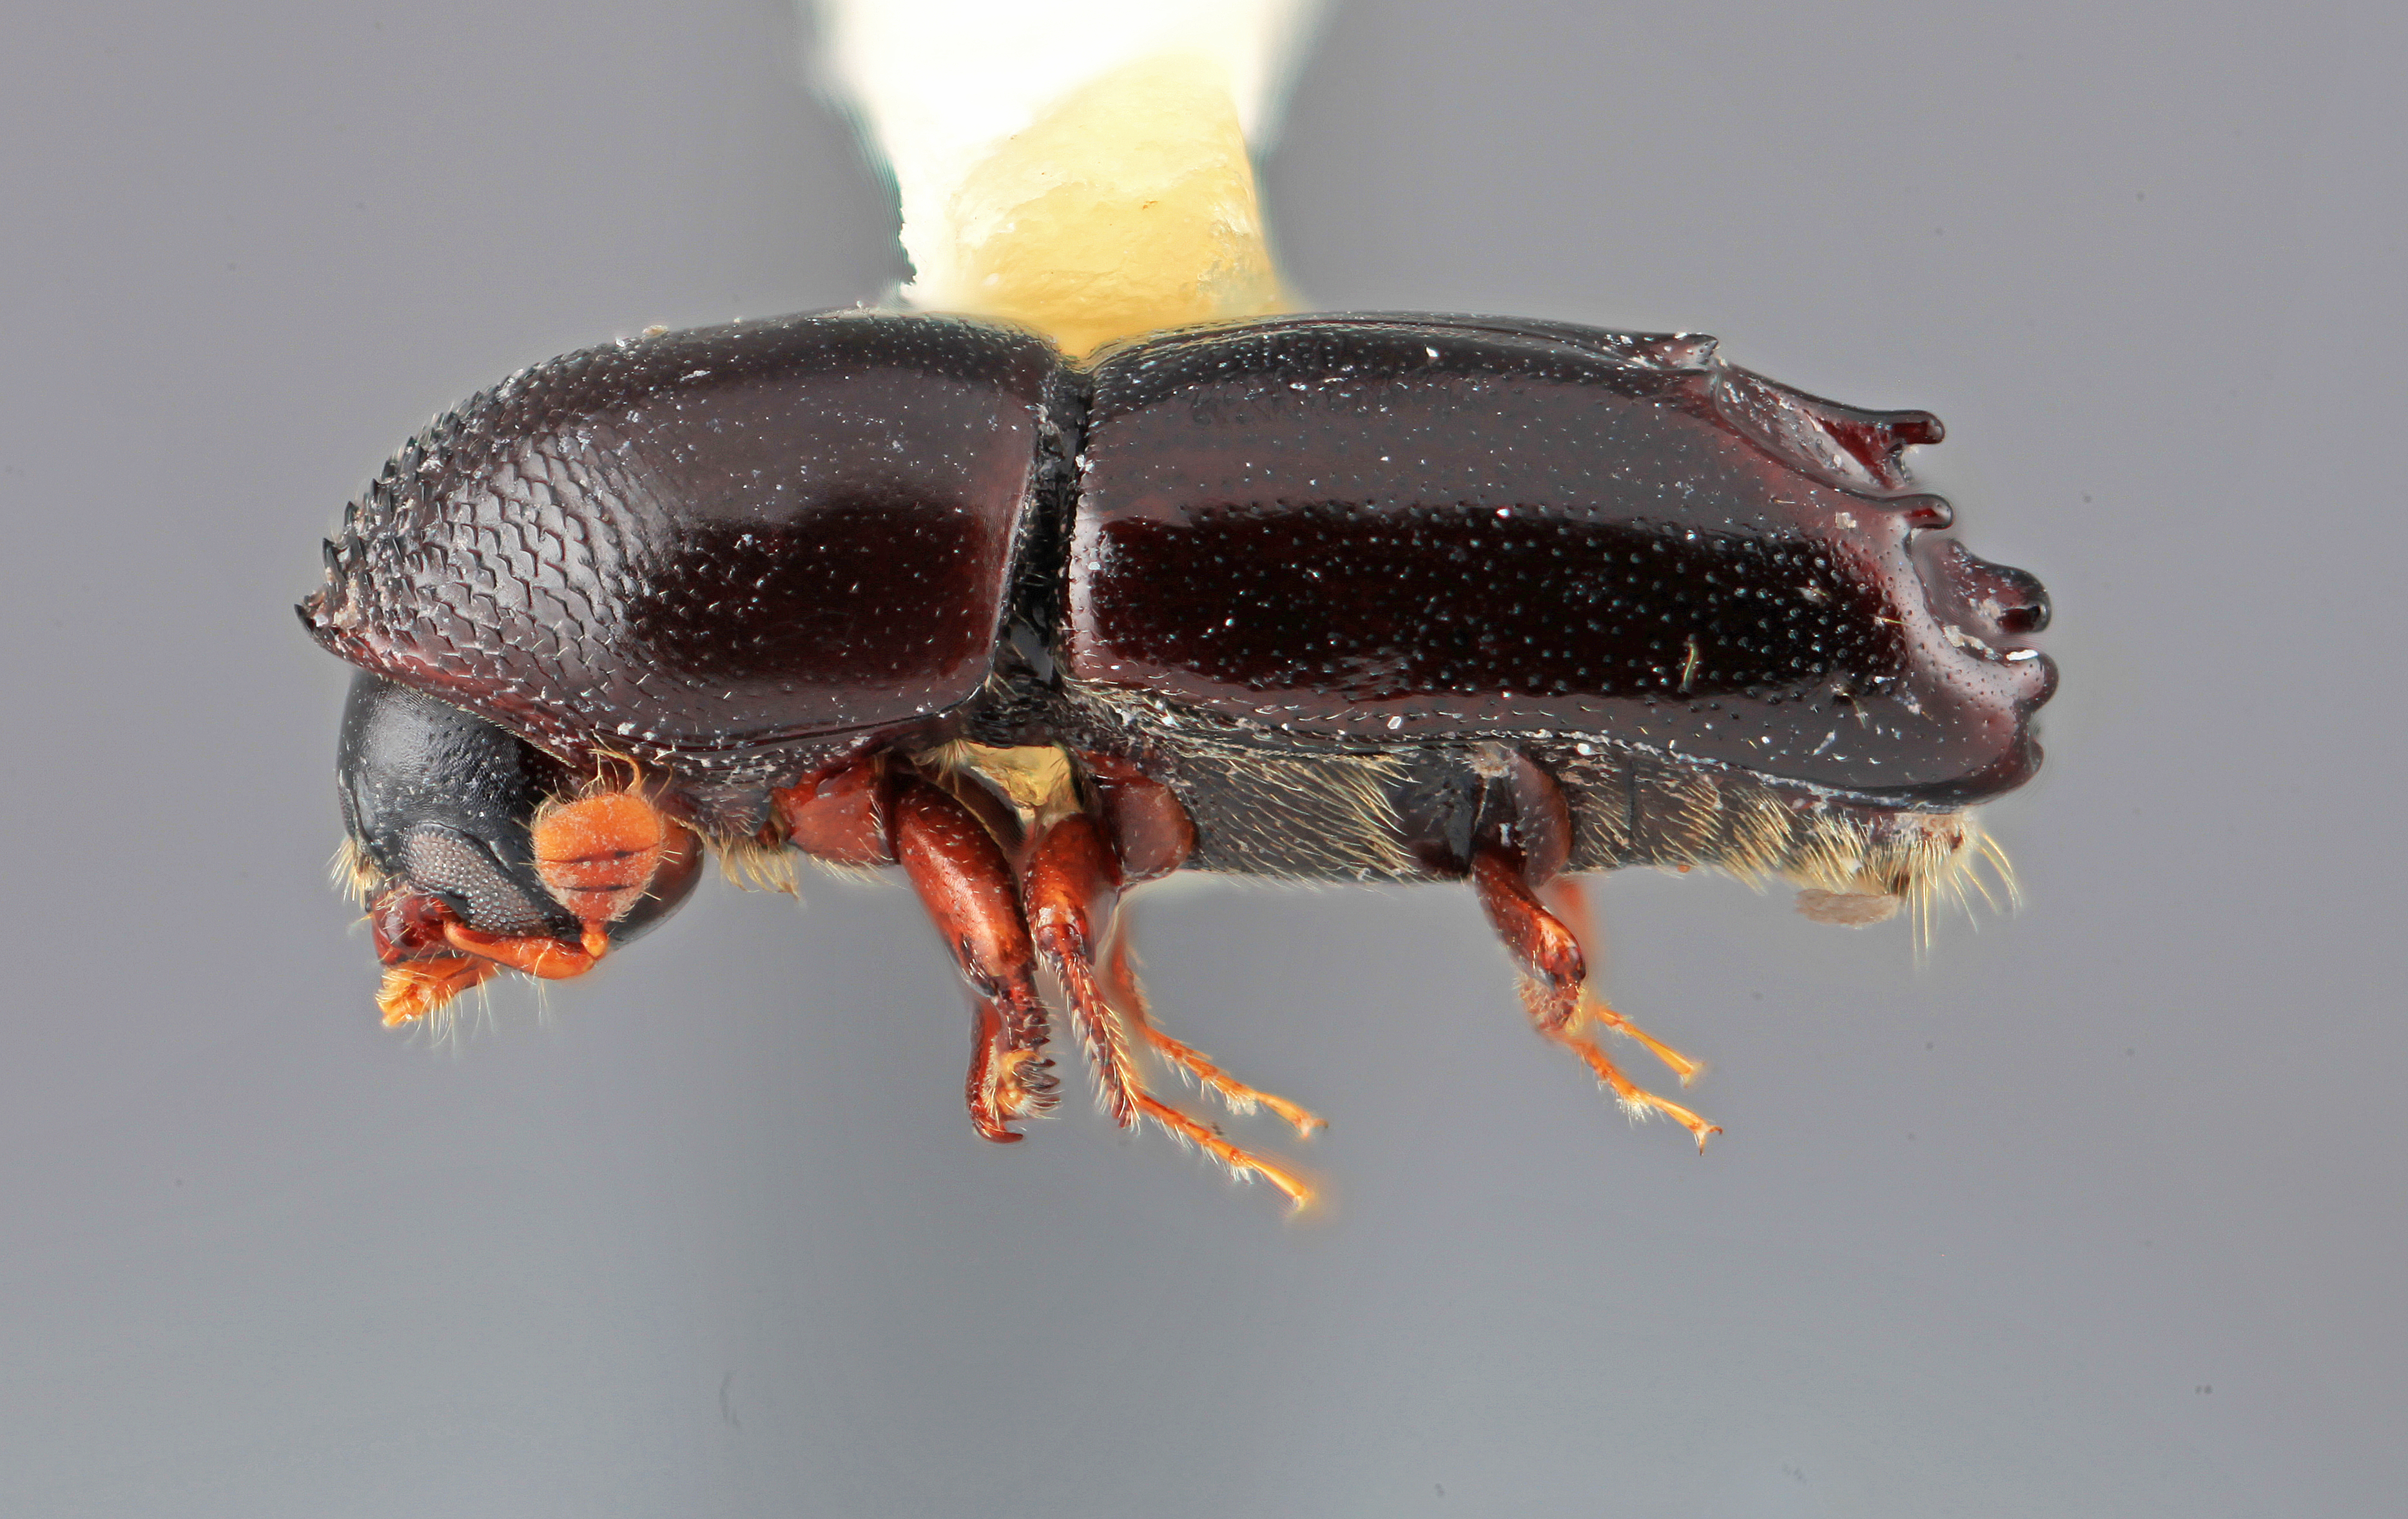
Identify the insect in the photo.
Tricolus naevus
